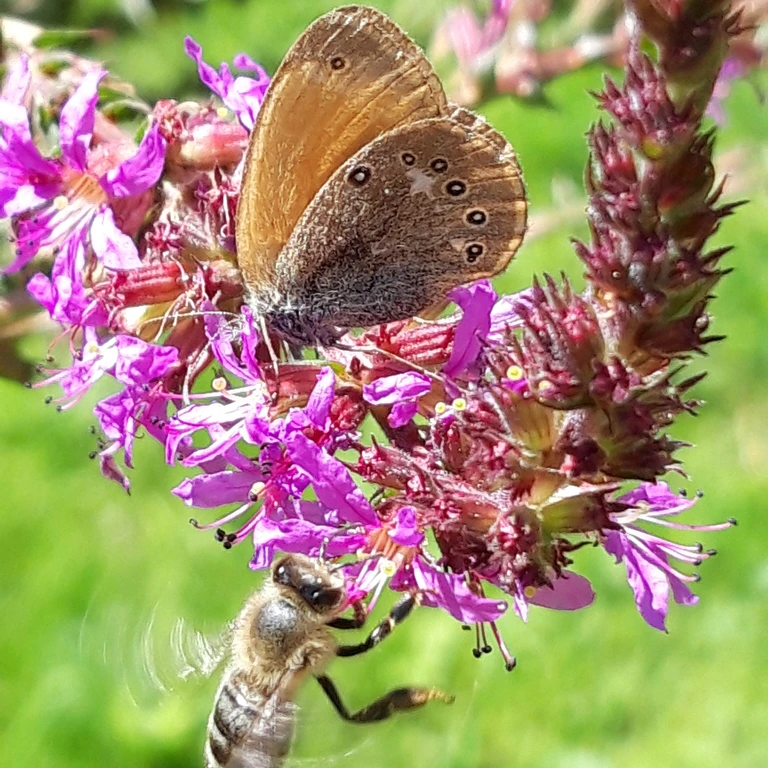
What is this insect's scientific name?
Coenonympha glycerion (also Coenonympha iphis)
